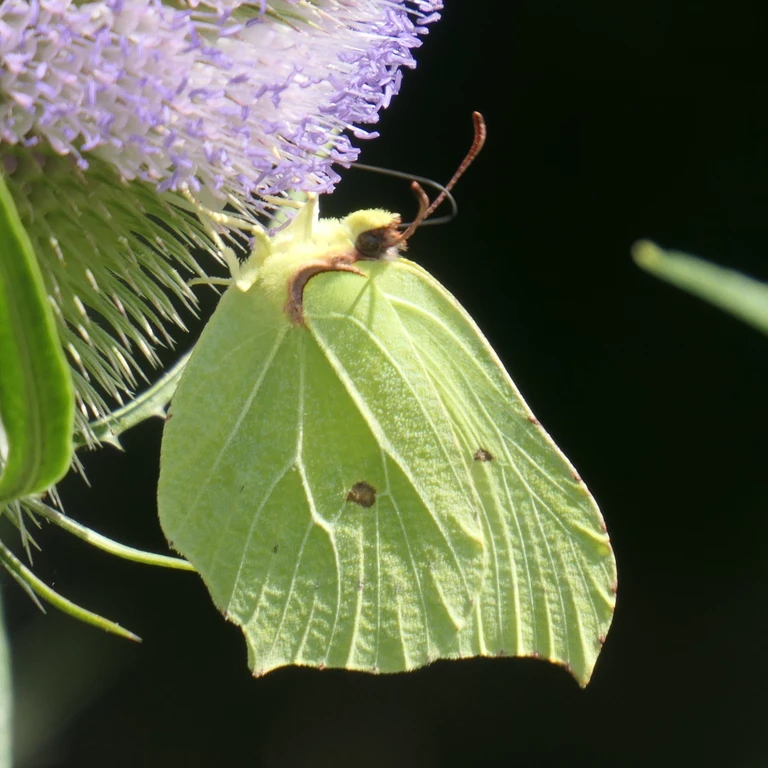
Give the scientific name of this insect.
Gonepteryx rhamni
